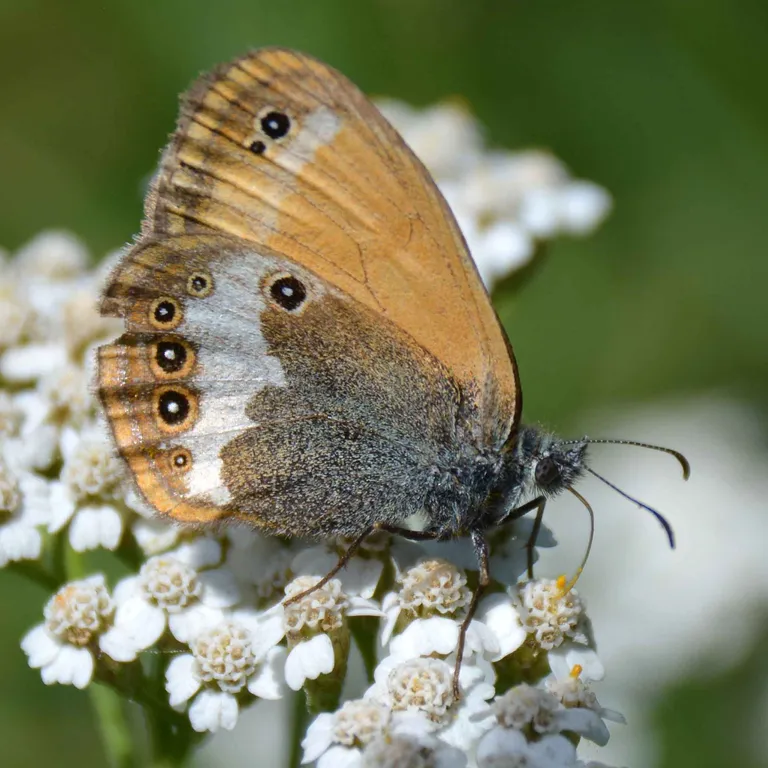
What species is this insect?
Coenonympha arcania
